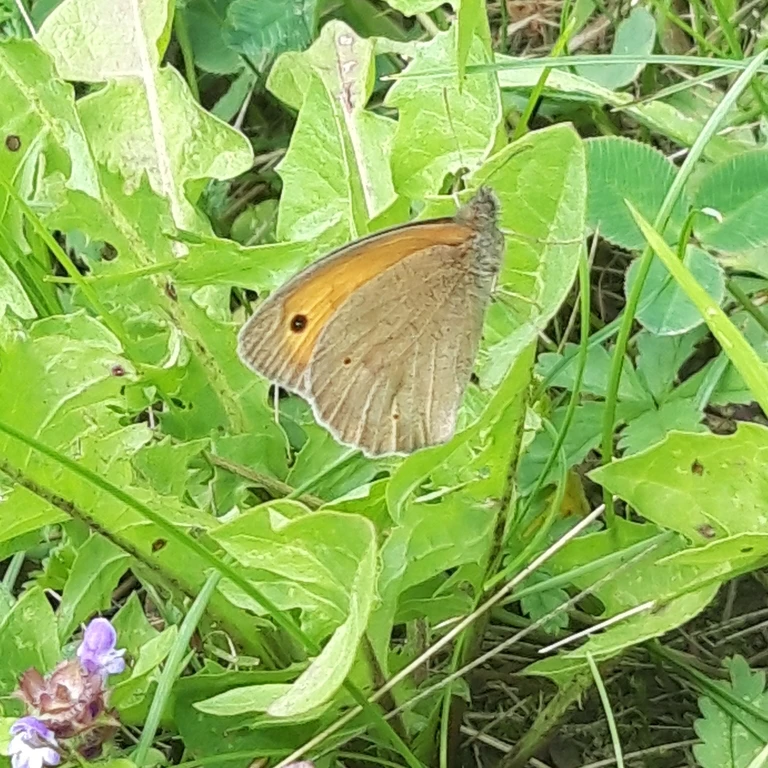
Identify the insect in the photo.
Maniola jurtina
